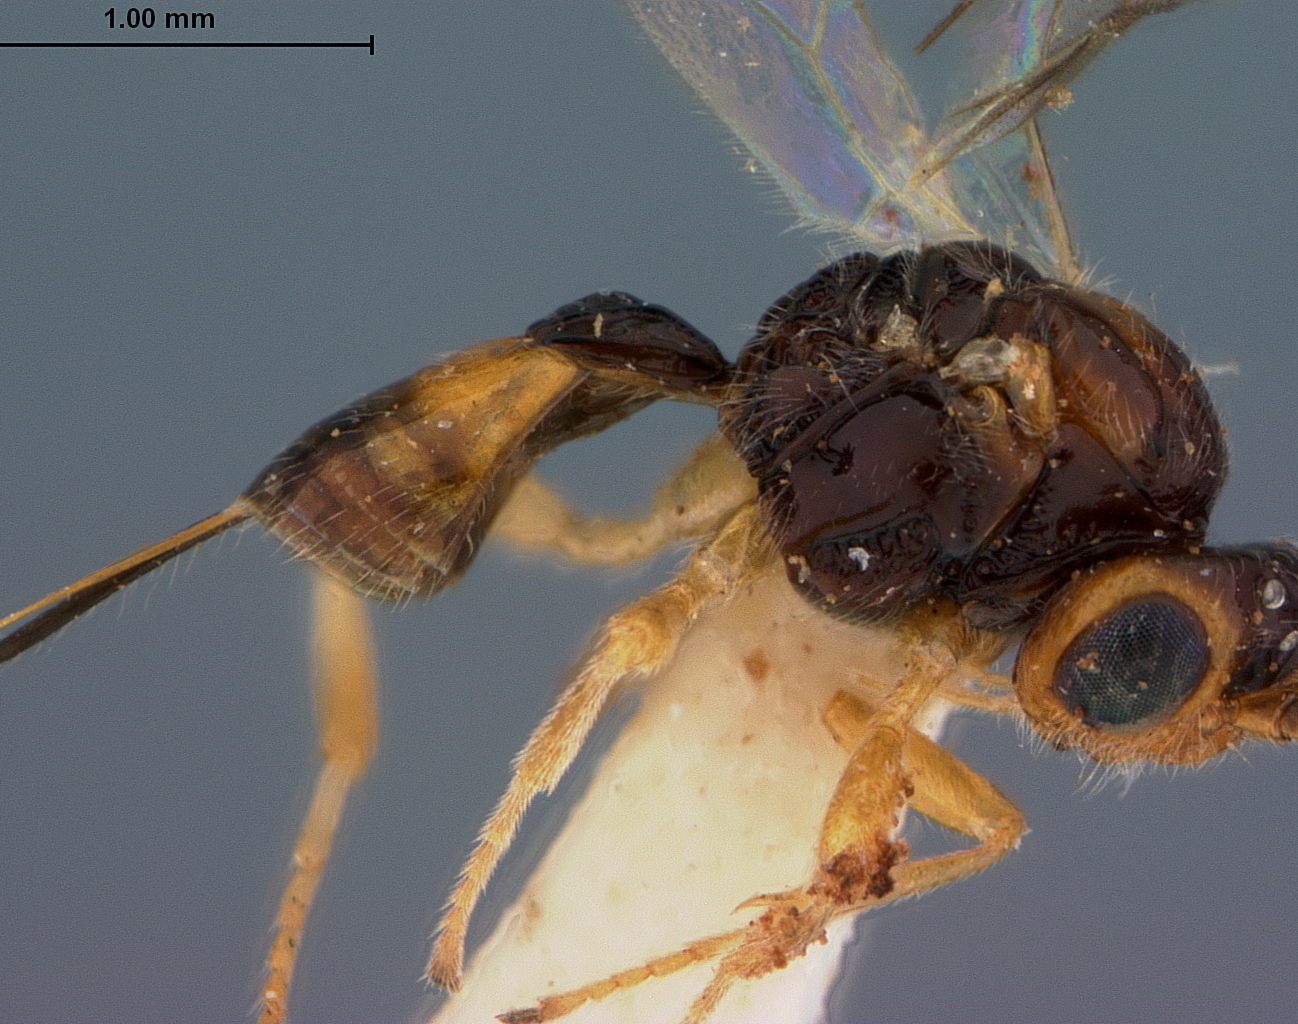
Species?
Opius tabellariae
